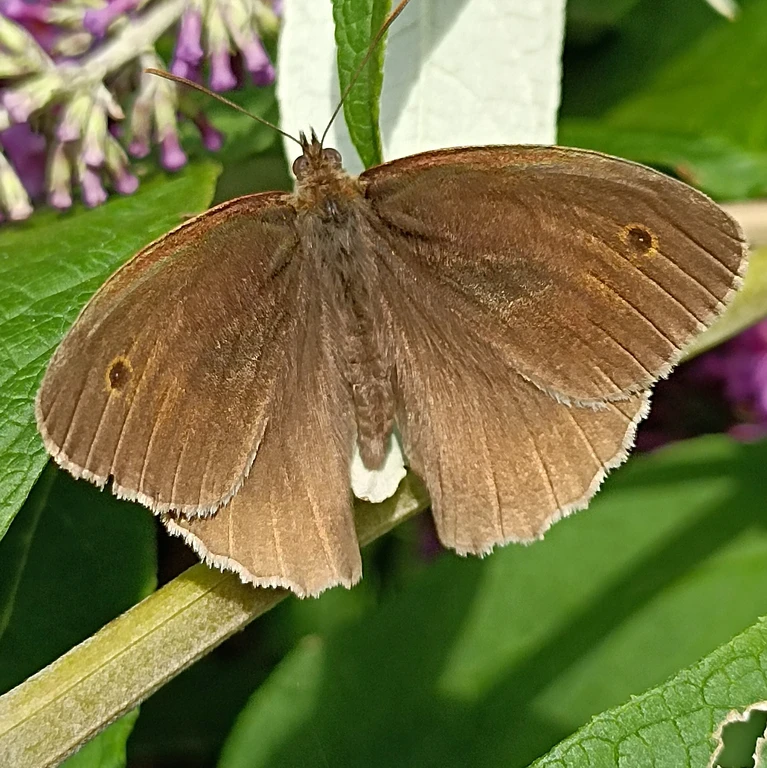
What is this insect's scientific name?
Maniola jurtina
